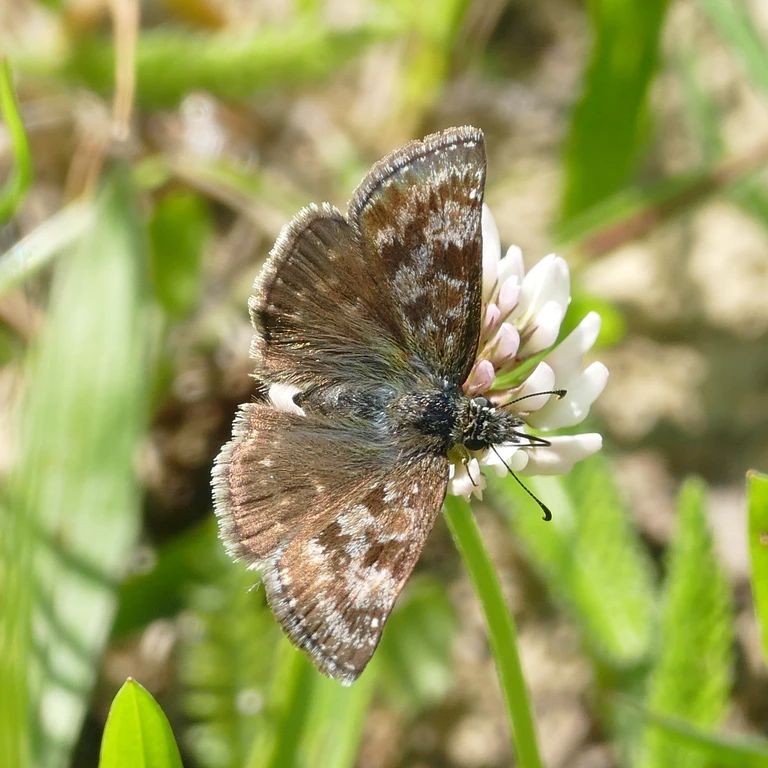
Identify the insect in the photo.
Erynnis tages
